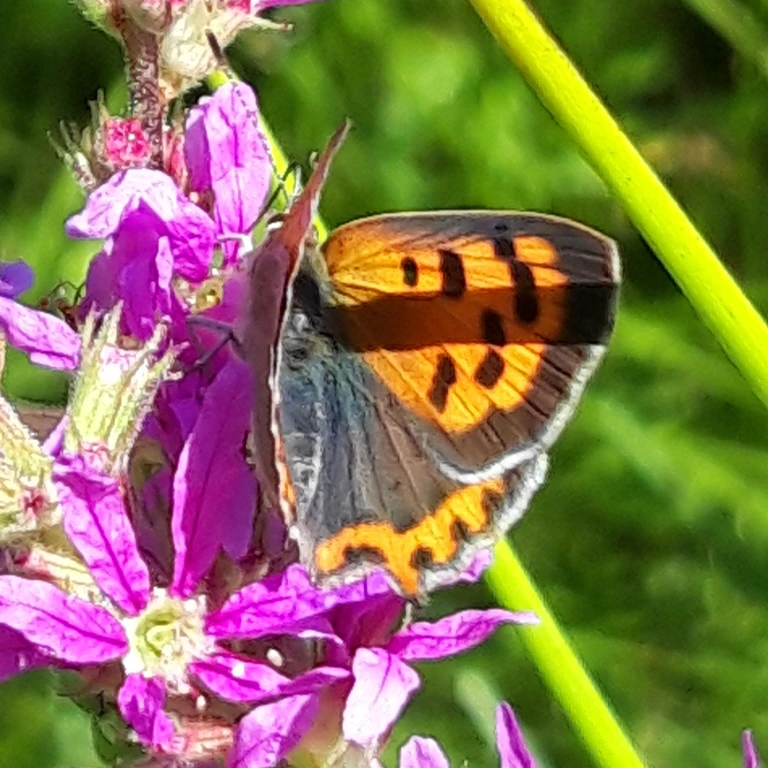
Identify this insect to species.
Lycaena phlaeas
